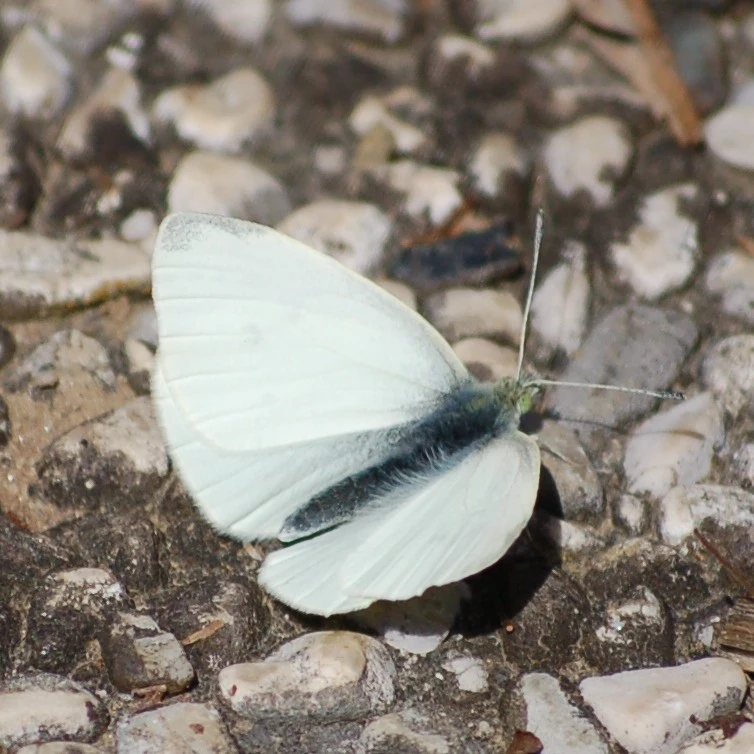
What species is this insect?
Pieris rapae
